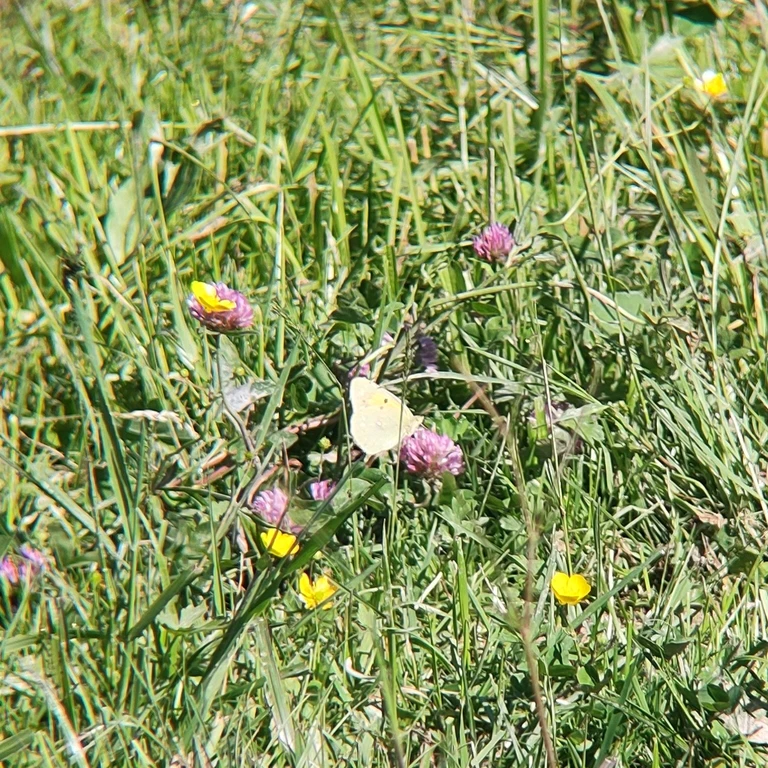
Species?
Colias croceus
